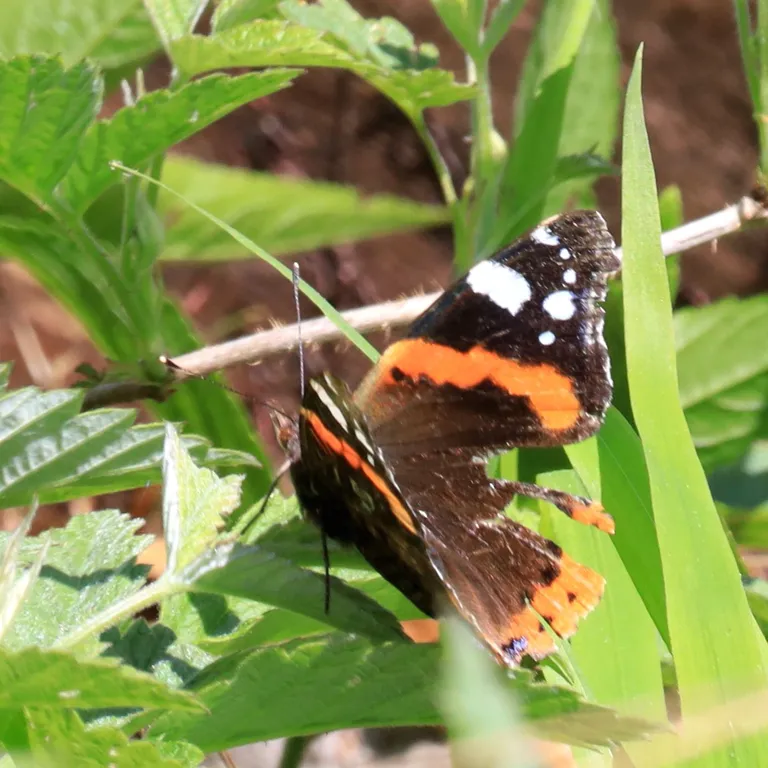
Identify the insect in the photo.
Vanessa atalanta
